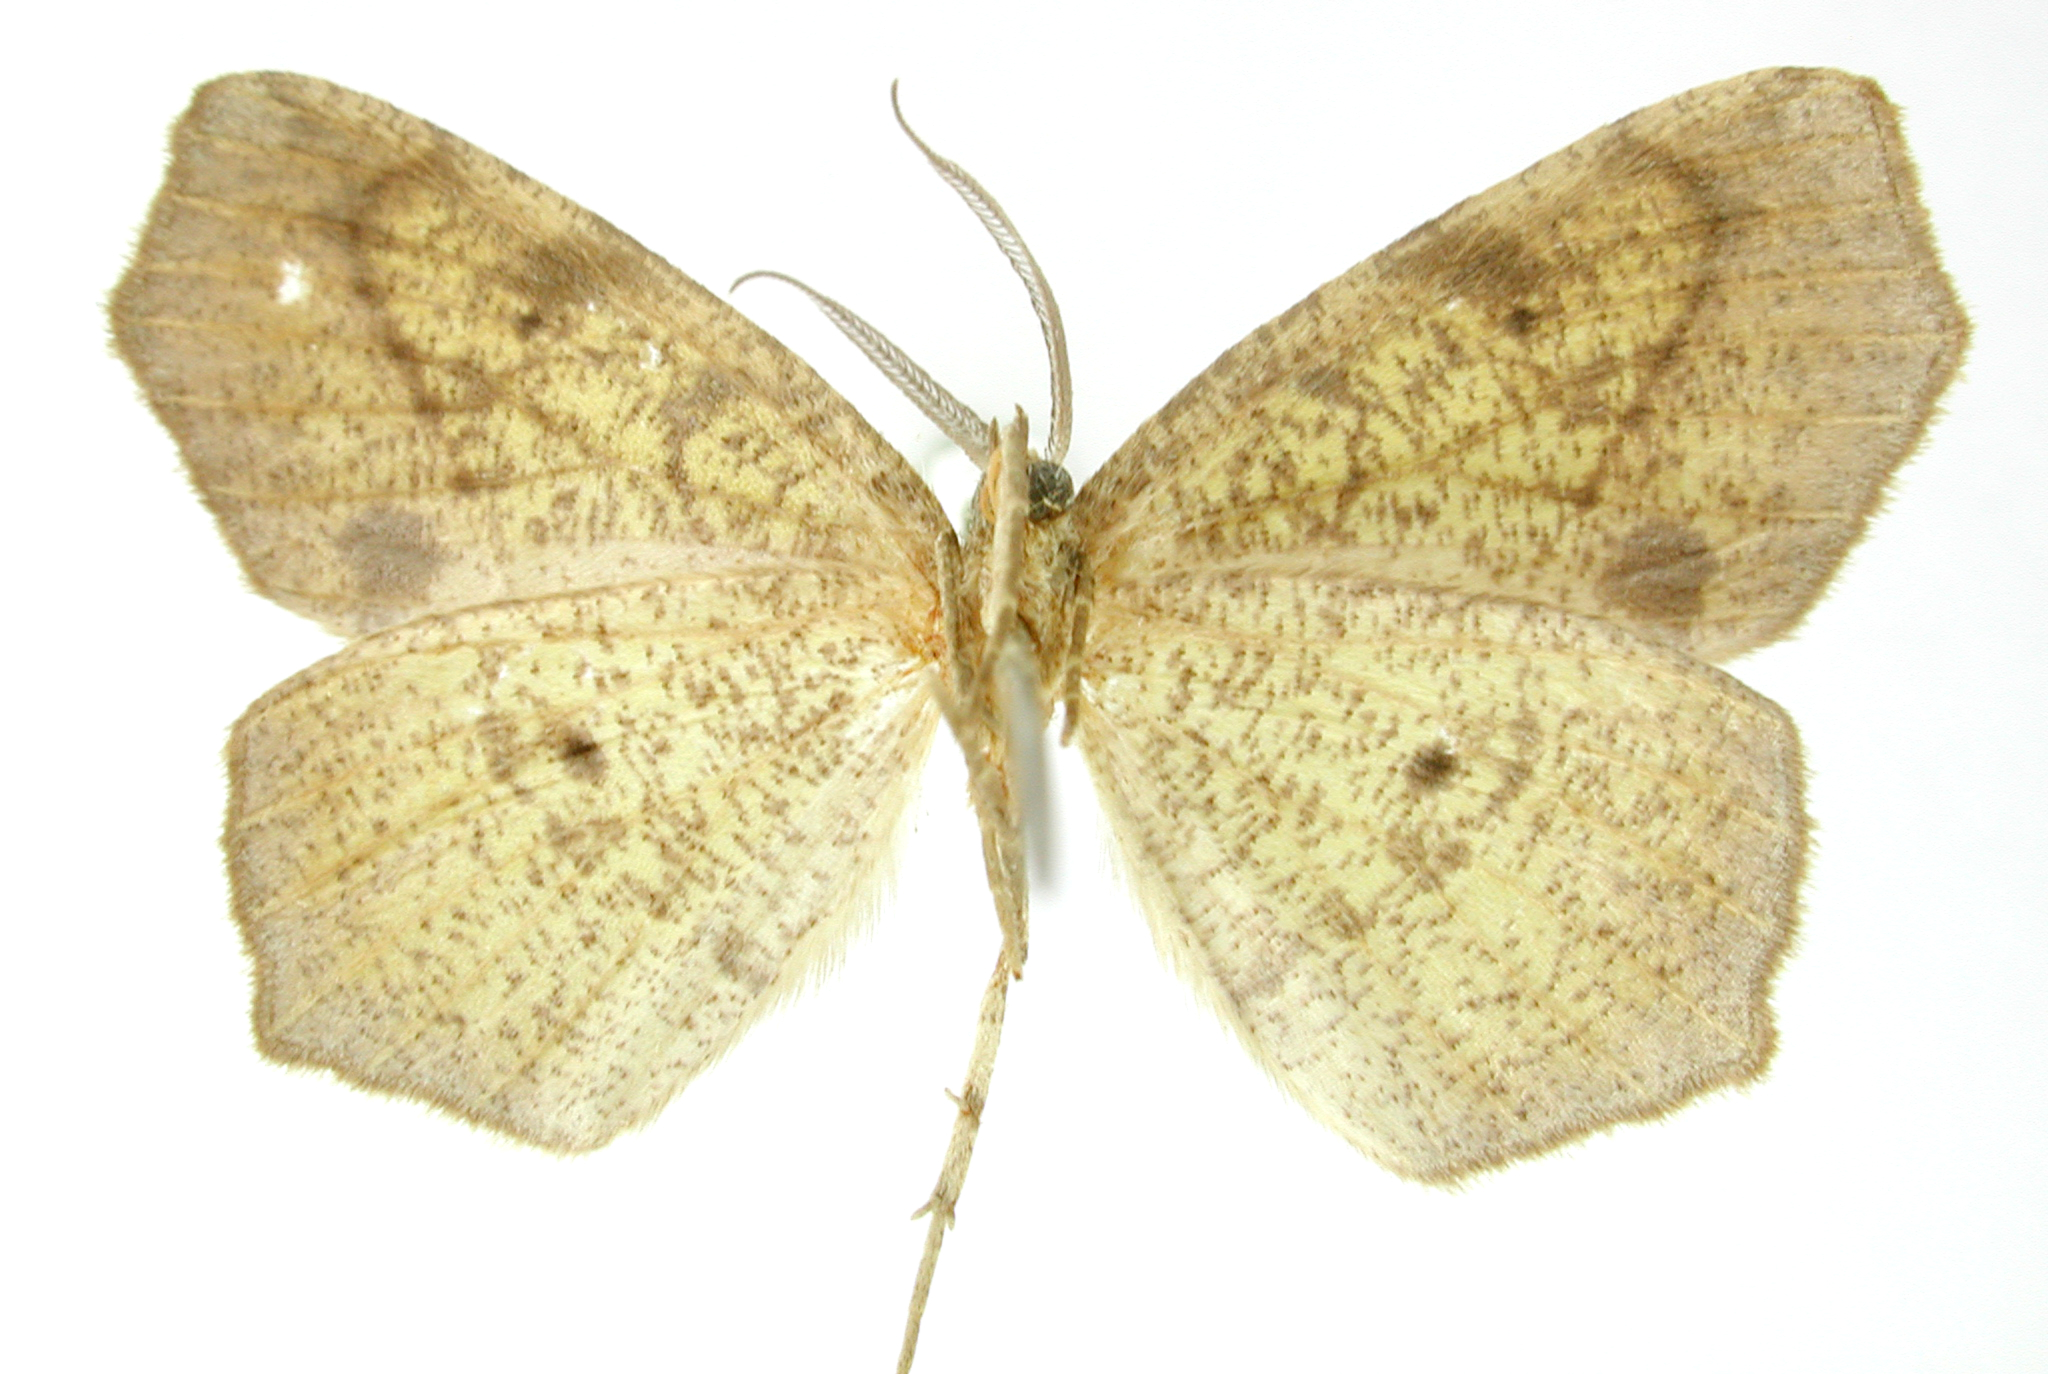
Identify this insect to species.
Apicia calcaria
